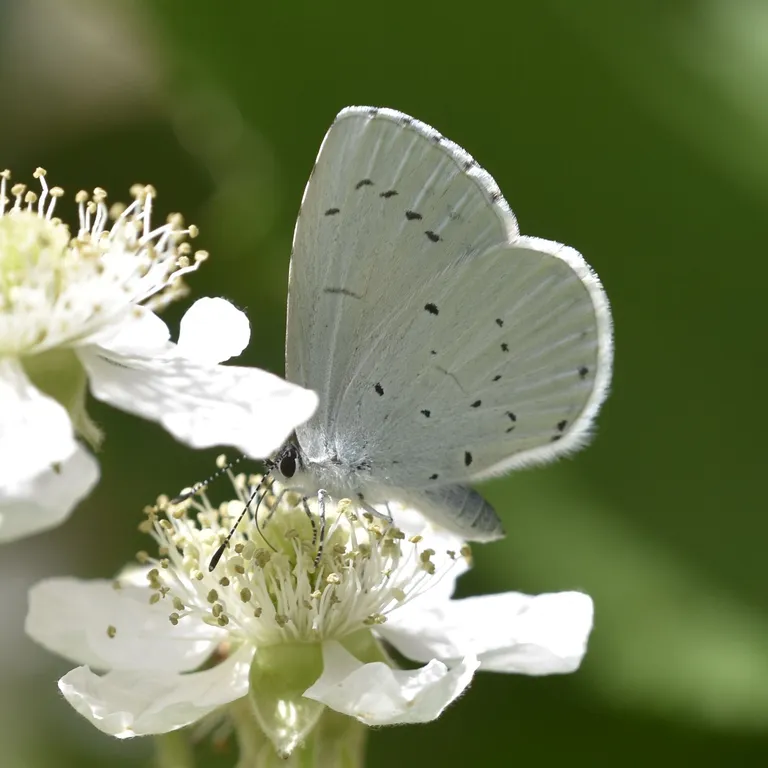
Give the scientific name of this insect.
Celastrina argiolus
